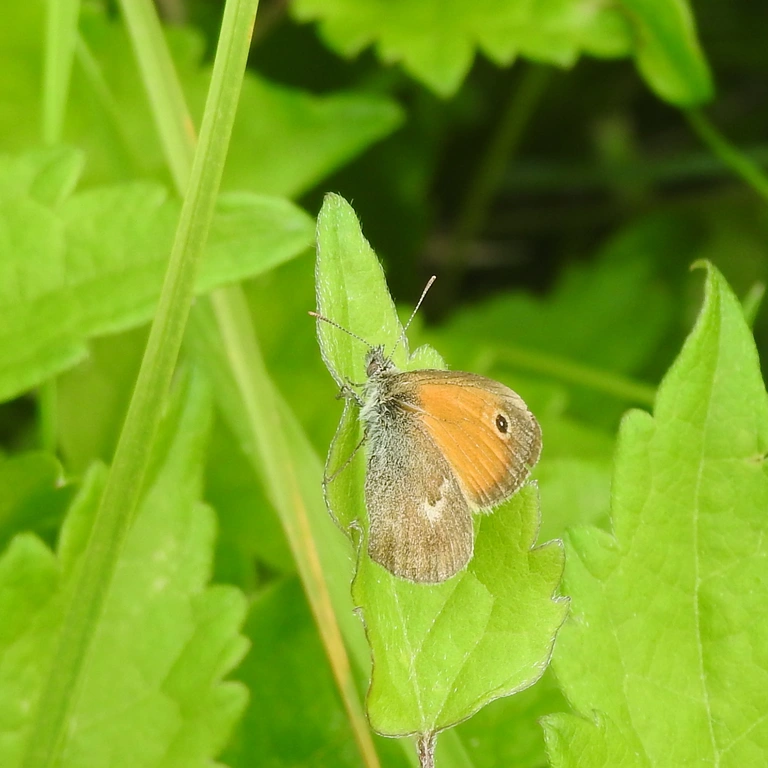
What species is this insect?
Coenonympha pamphilus
